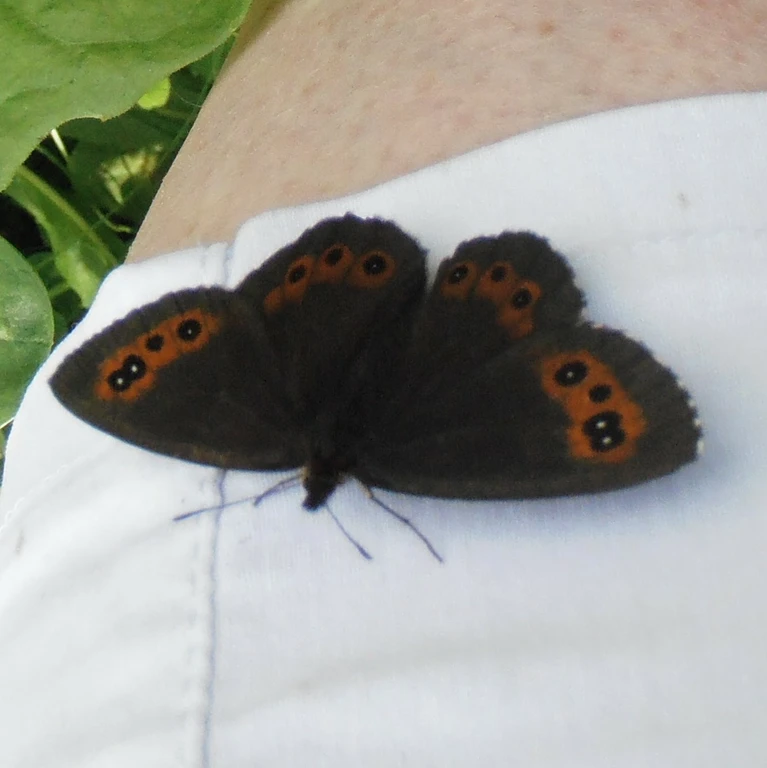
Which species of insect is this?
Erebia ligea
